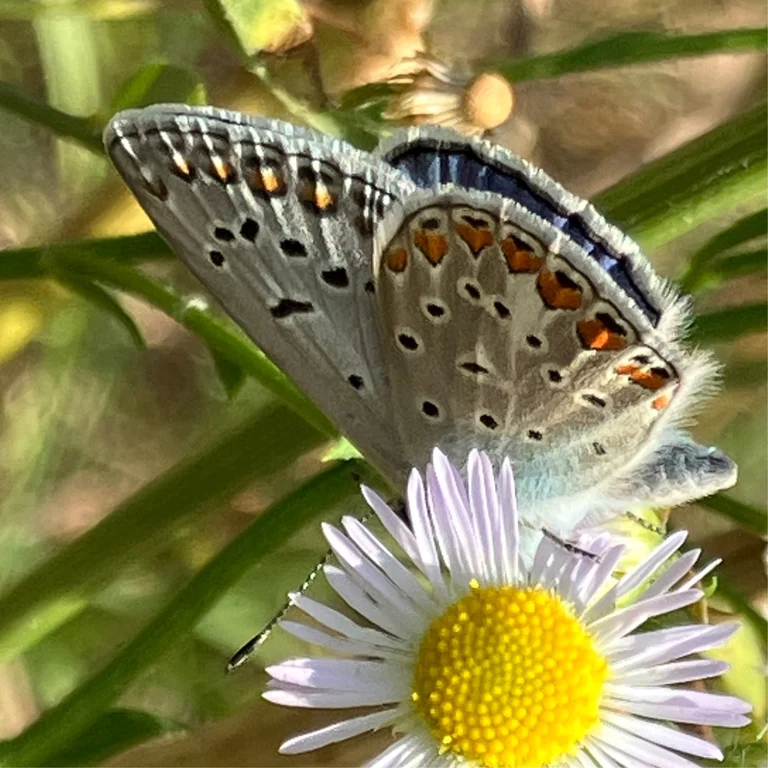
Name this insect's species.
Polyommatus icarus
